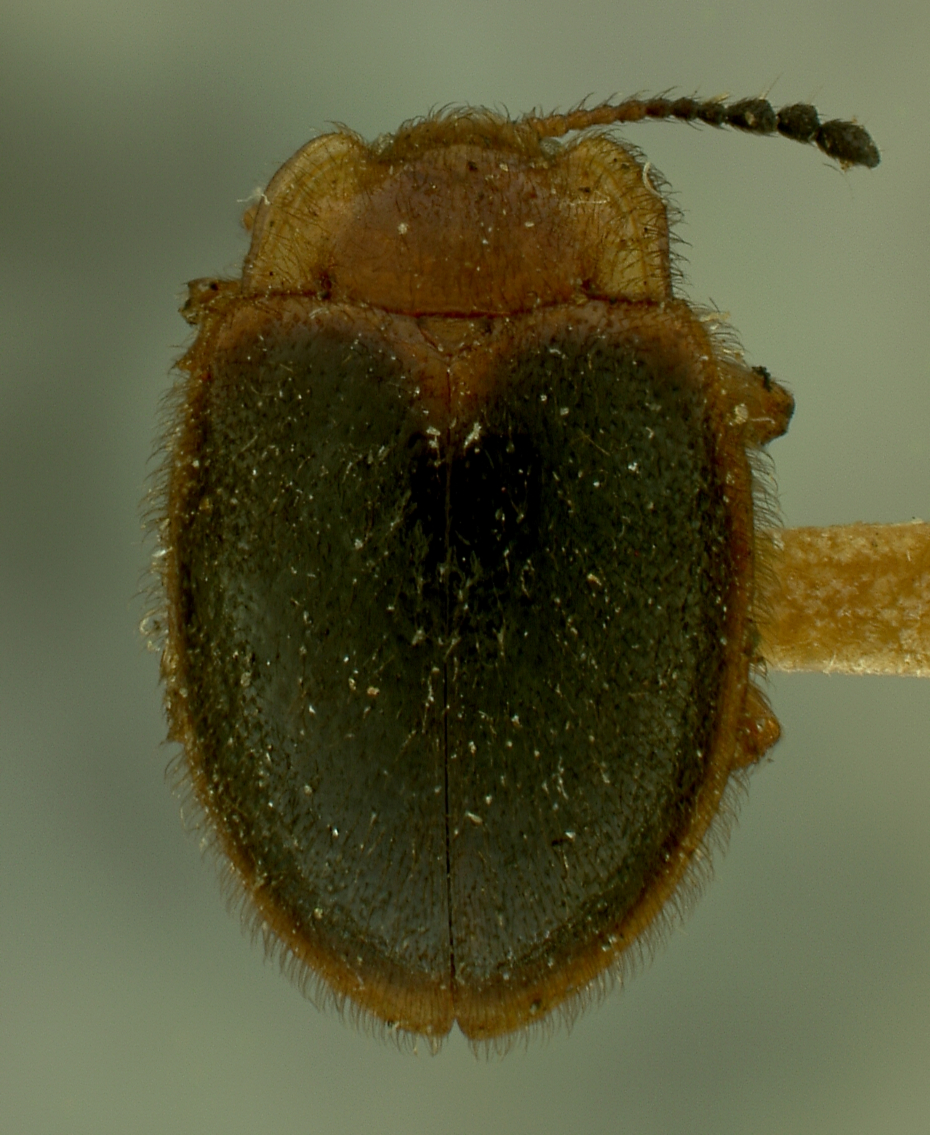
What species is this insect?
Stenotarsus solidus
